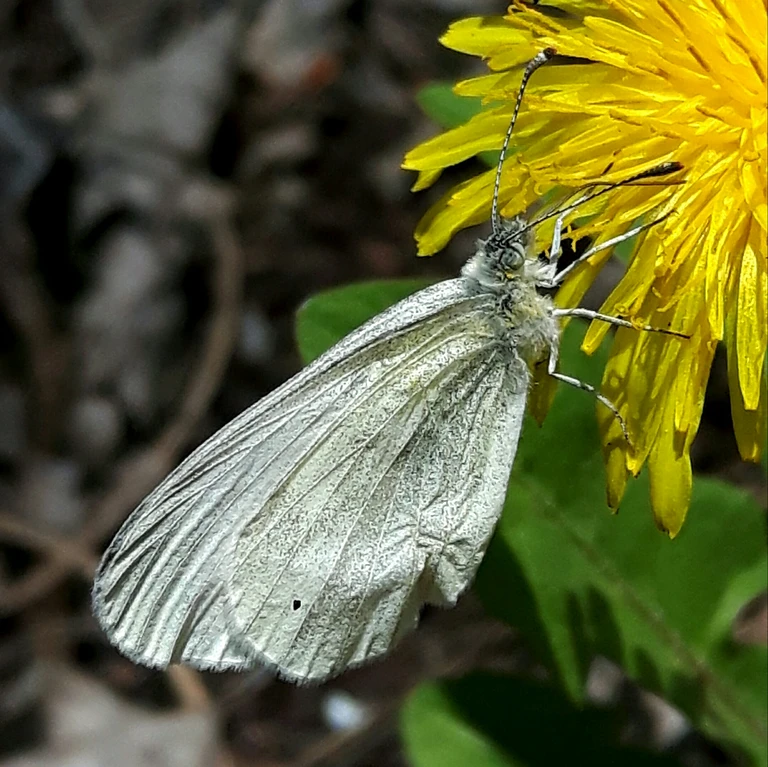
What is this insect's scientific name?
Leptidea sinapis/juvernica
